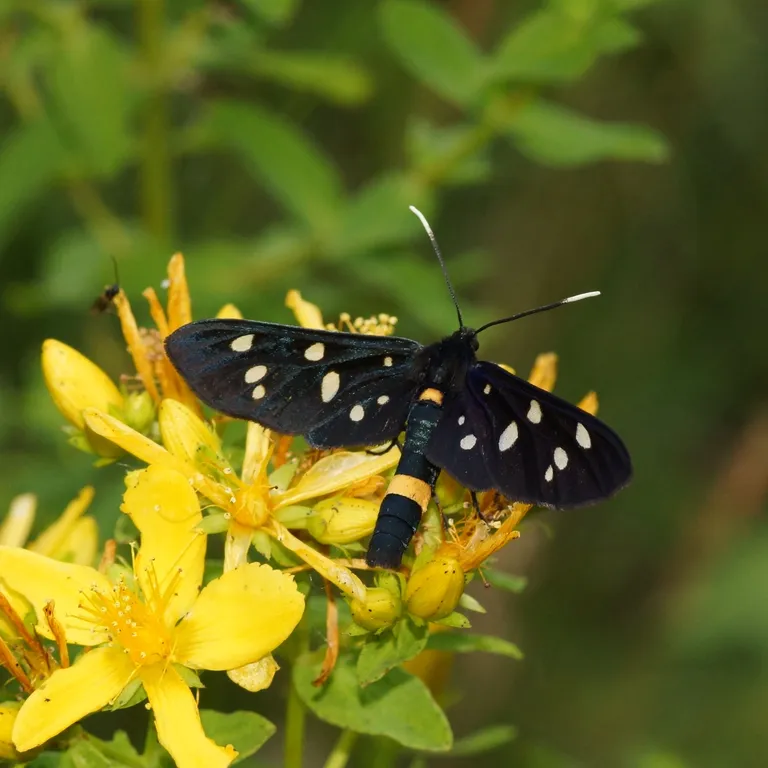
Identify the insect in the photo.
Amata phegea
